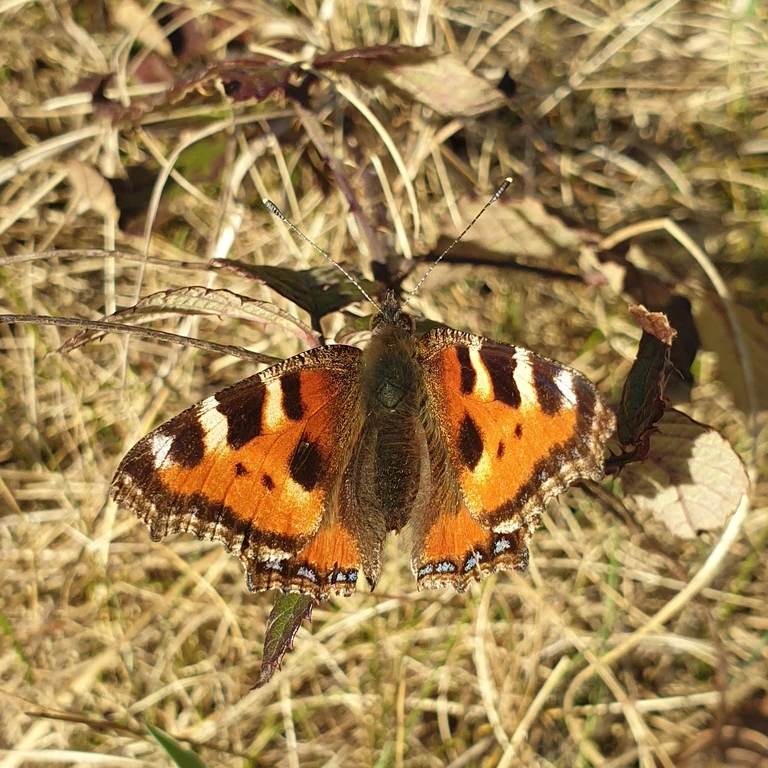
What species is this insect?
Aglais urticae
